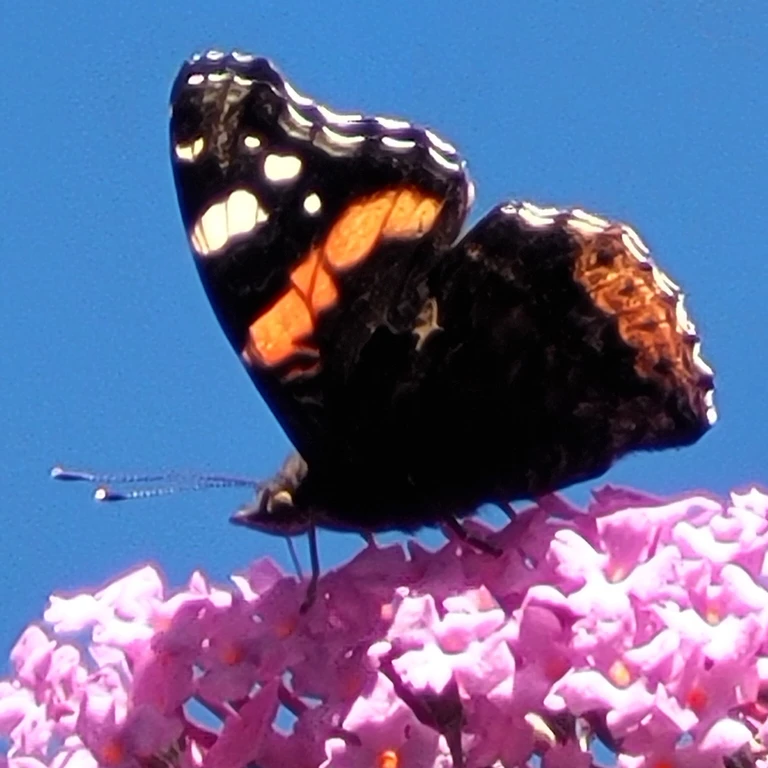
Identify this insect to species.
Vanessa atalanta
